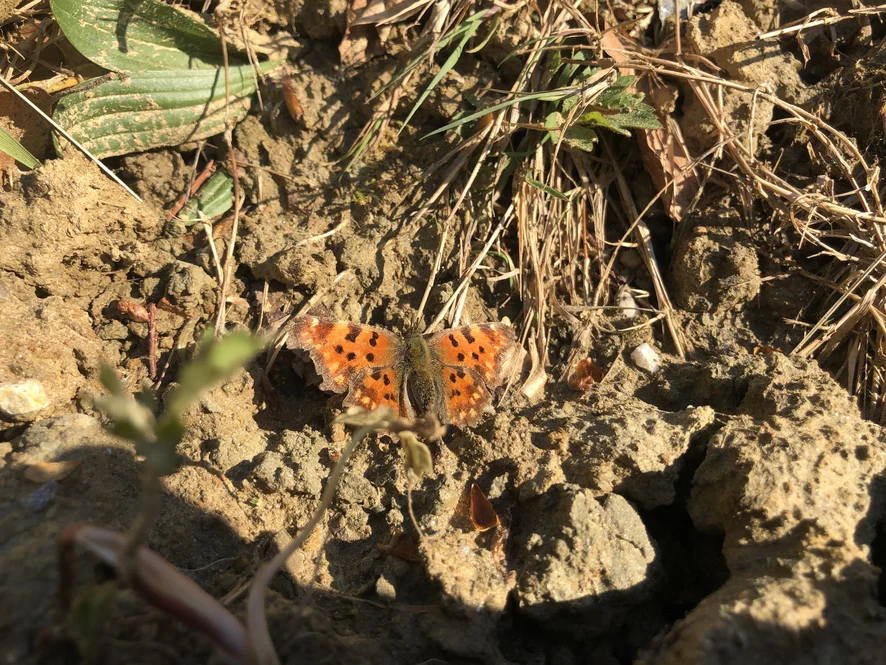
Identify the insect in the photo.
Polygonia c-album
